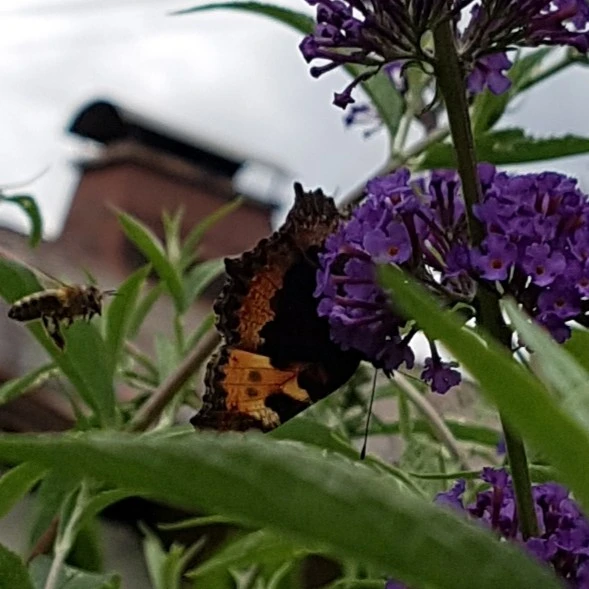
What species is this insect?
Aglais urticae
